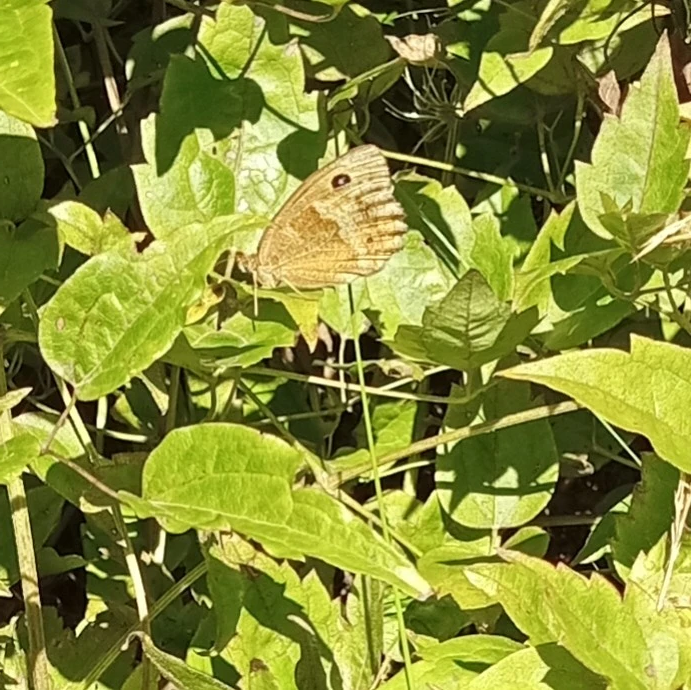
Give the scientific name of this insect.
Minois dryas
